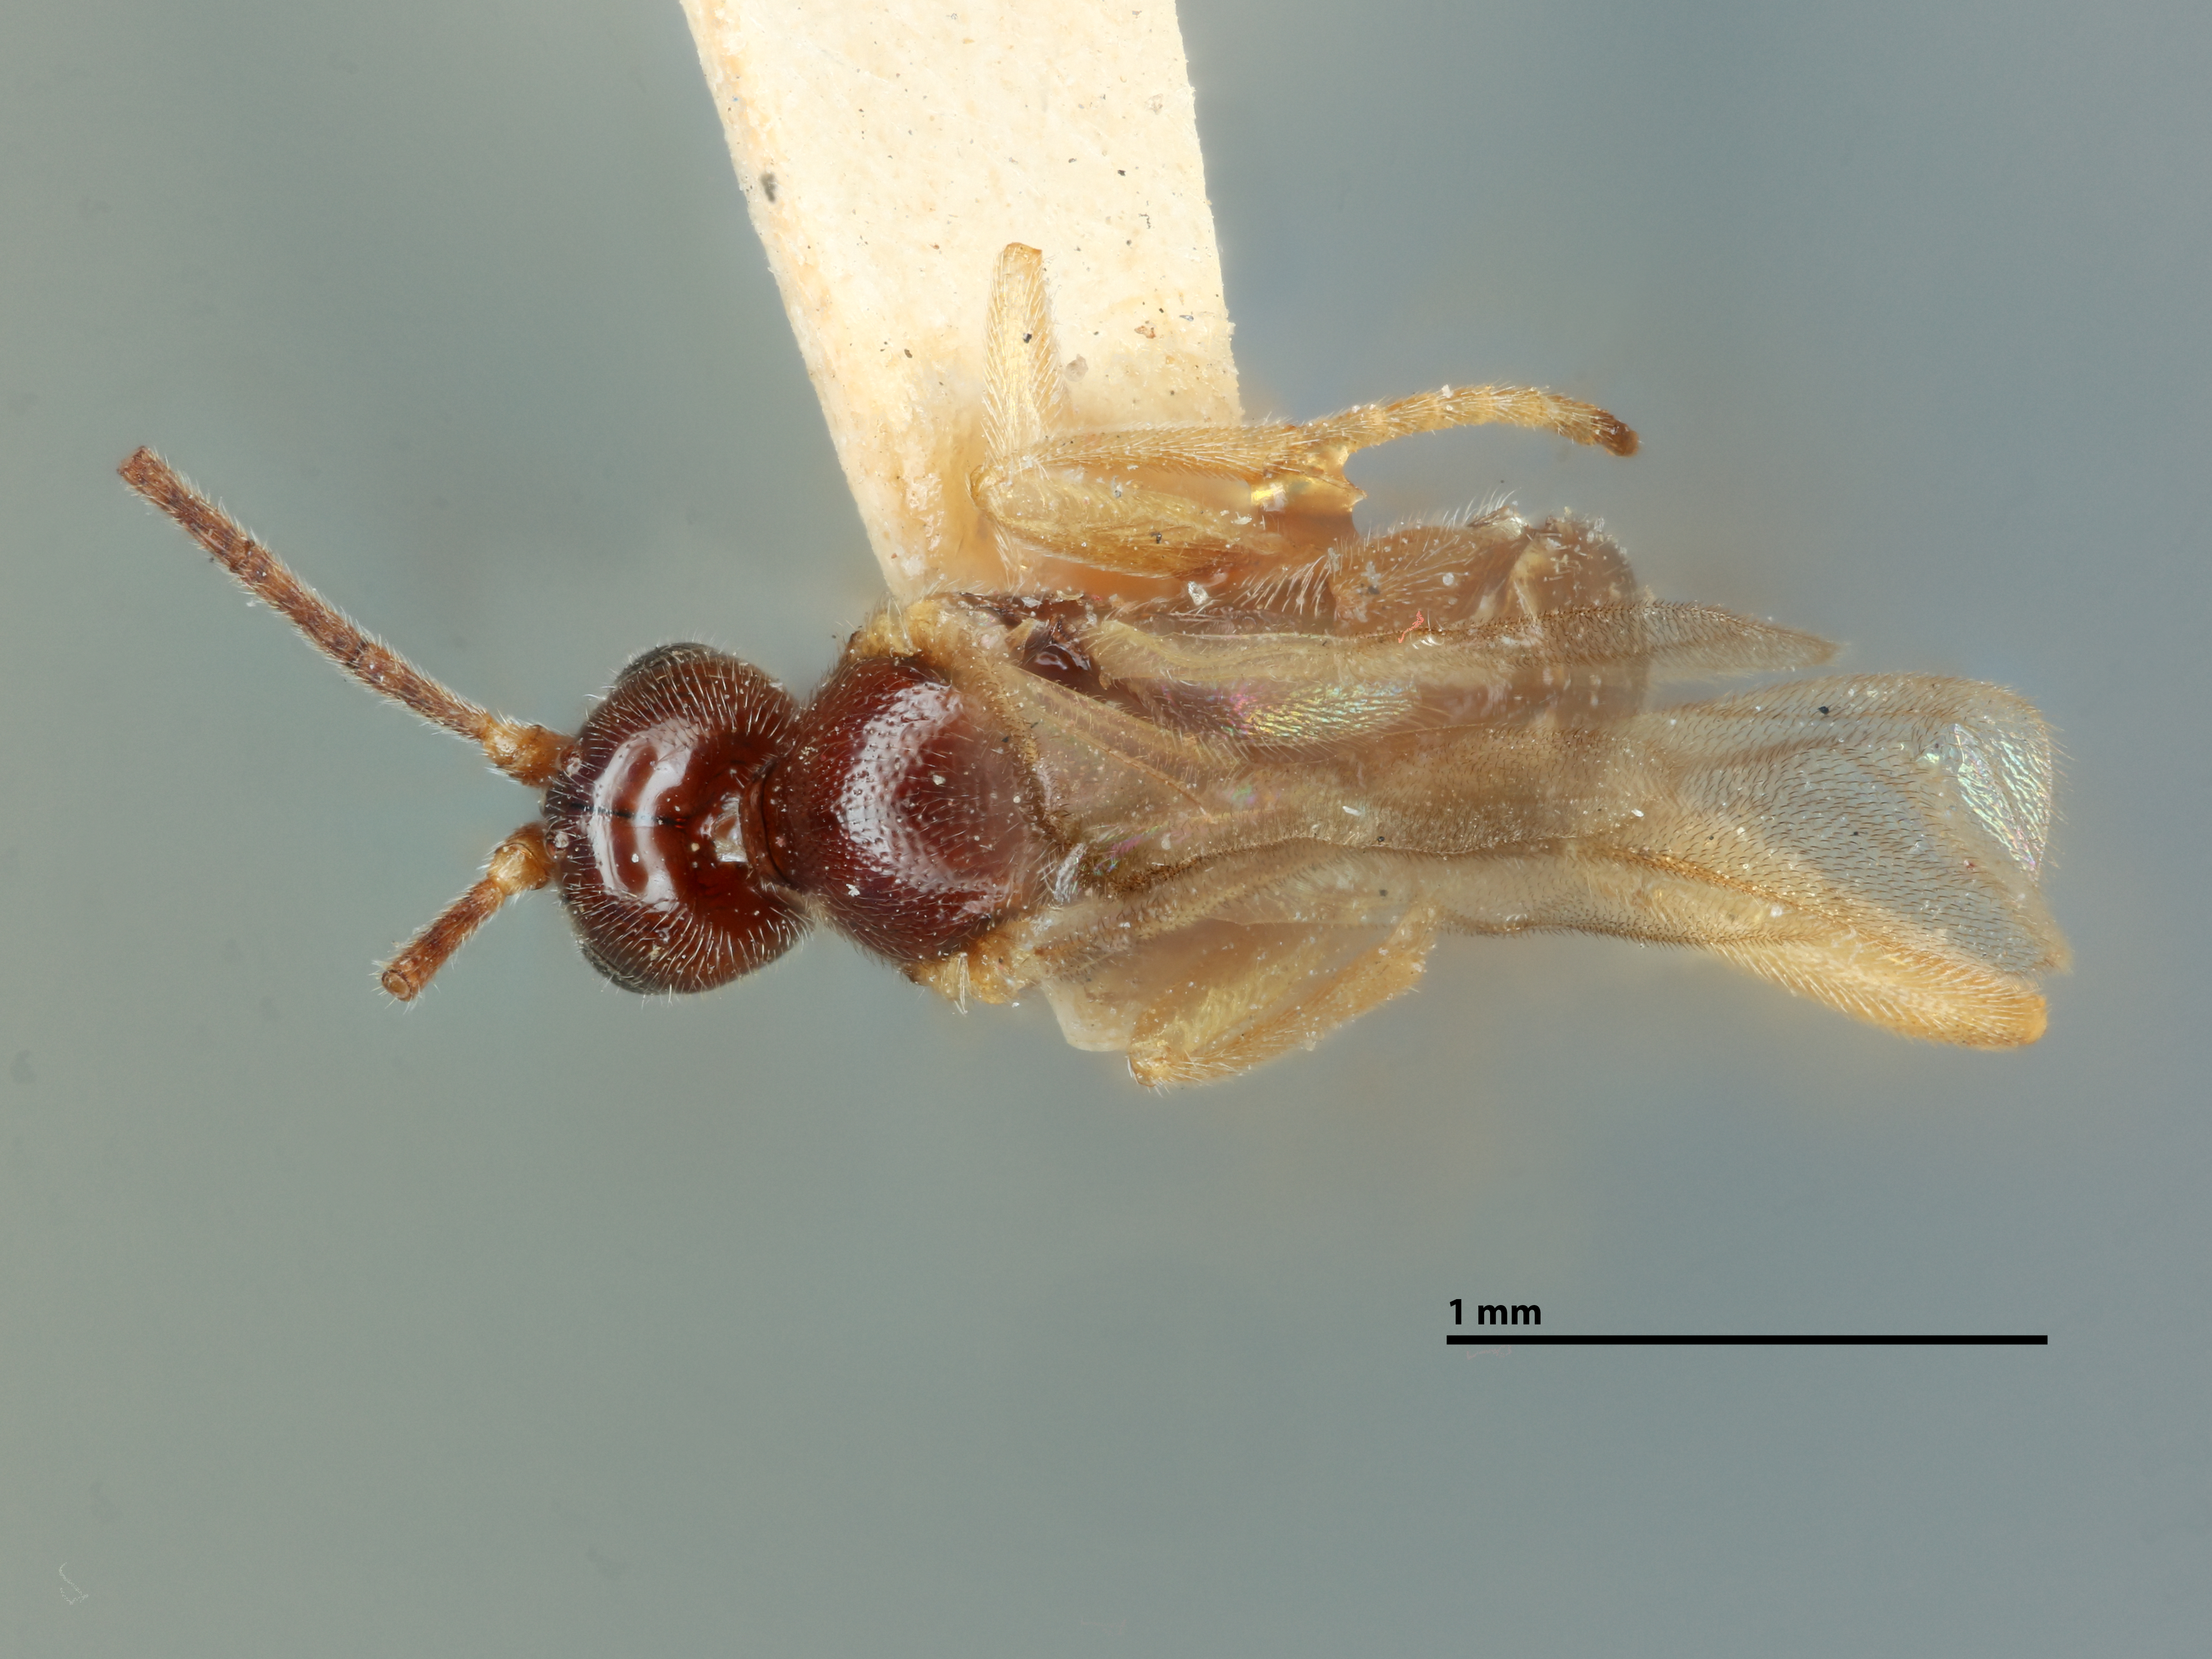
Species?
Apanteles radiatus
